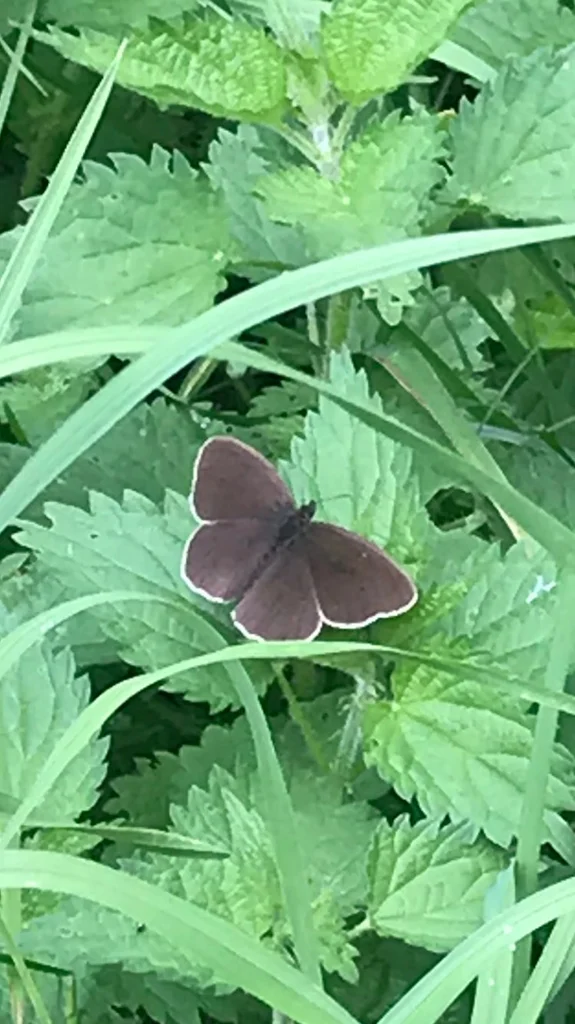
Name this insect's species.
Aphantopus hyperantus
